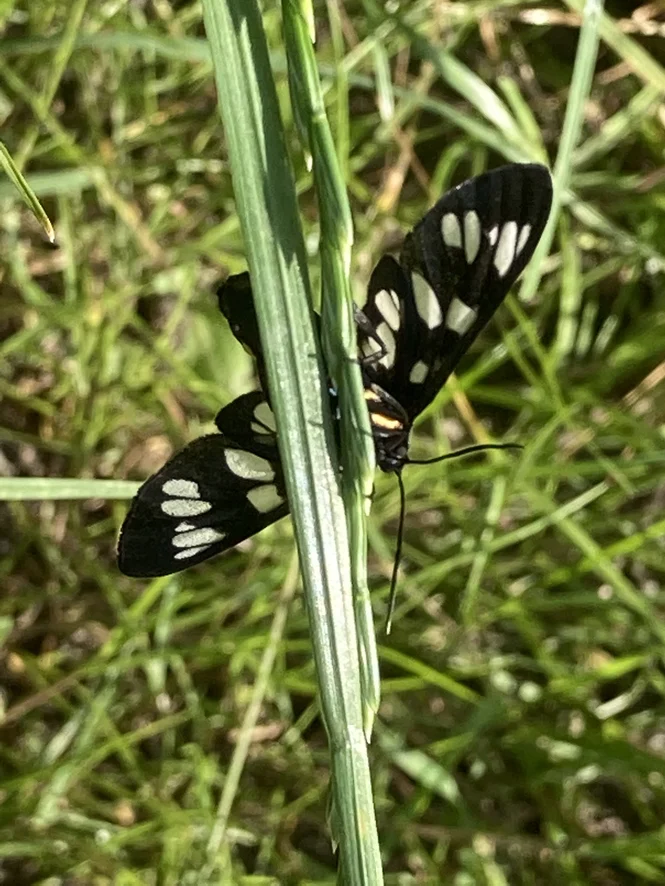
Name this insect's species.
Amata phegea
